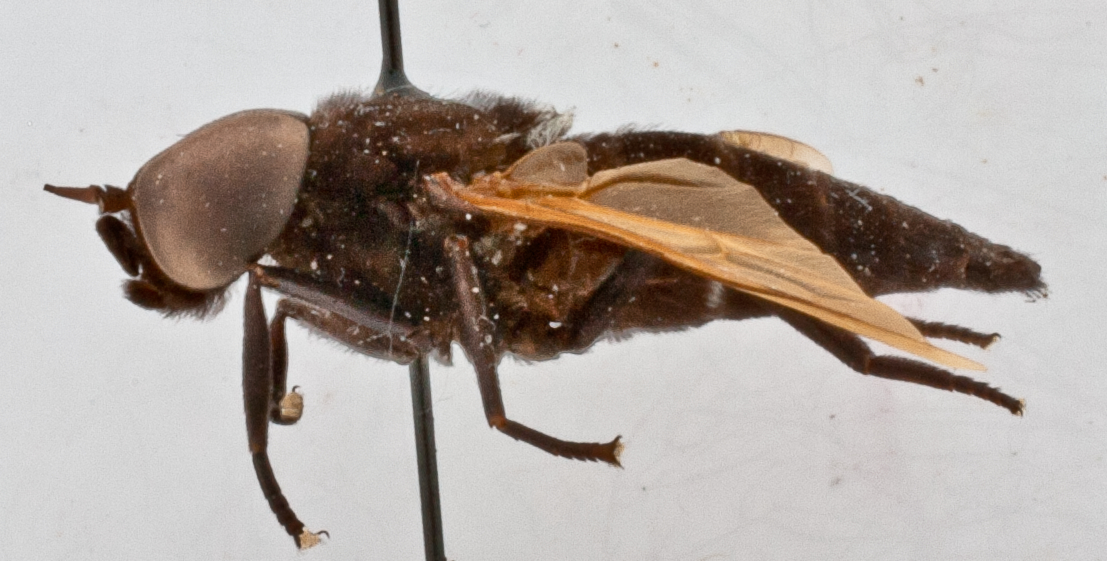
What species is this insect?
Tabanus pseudixion
